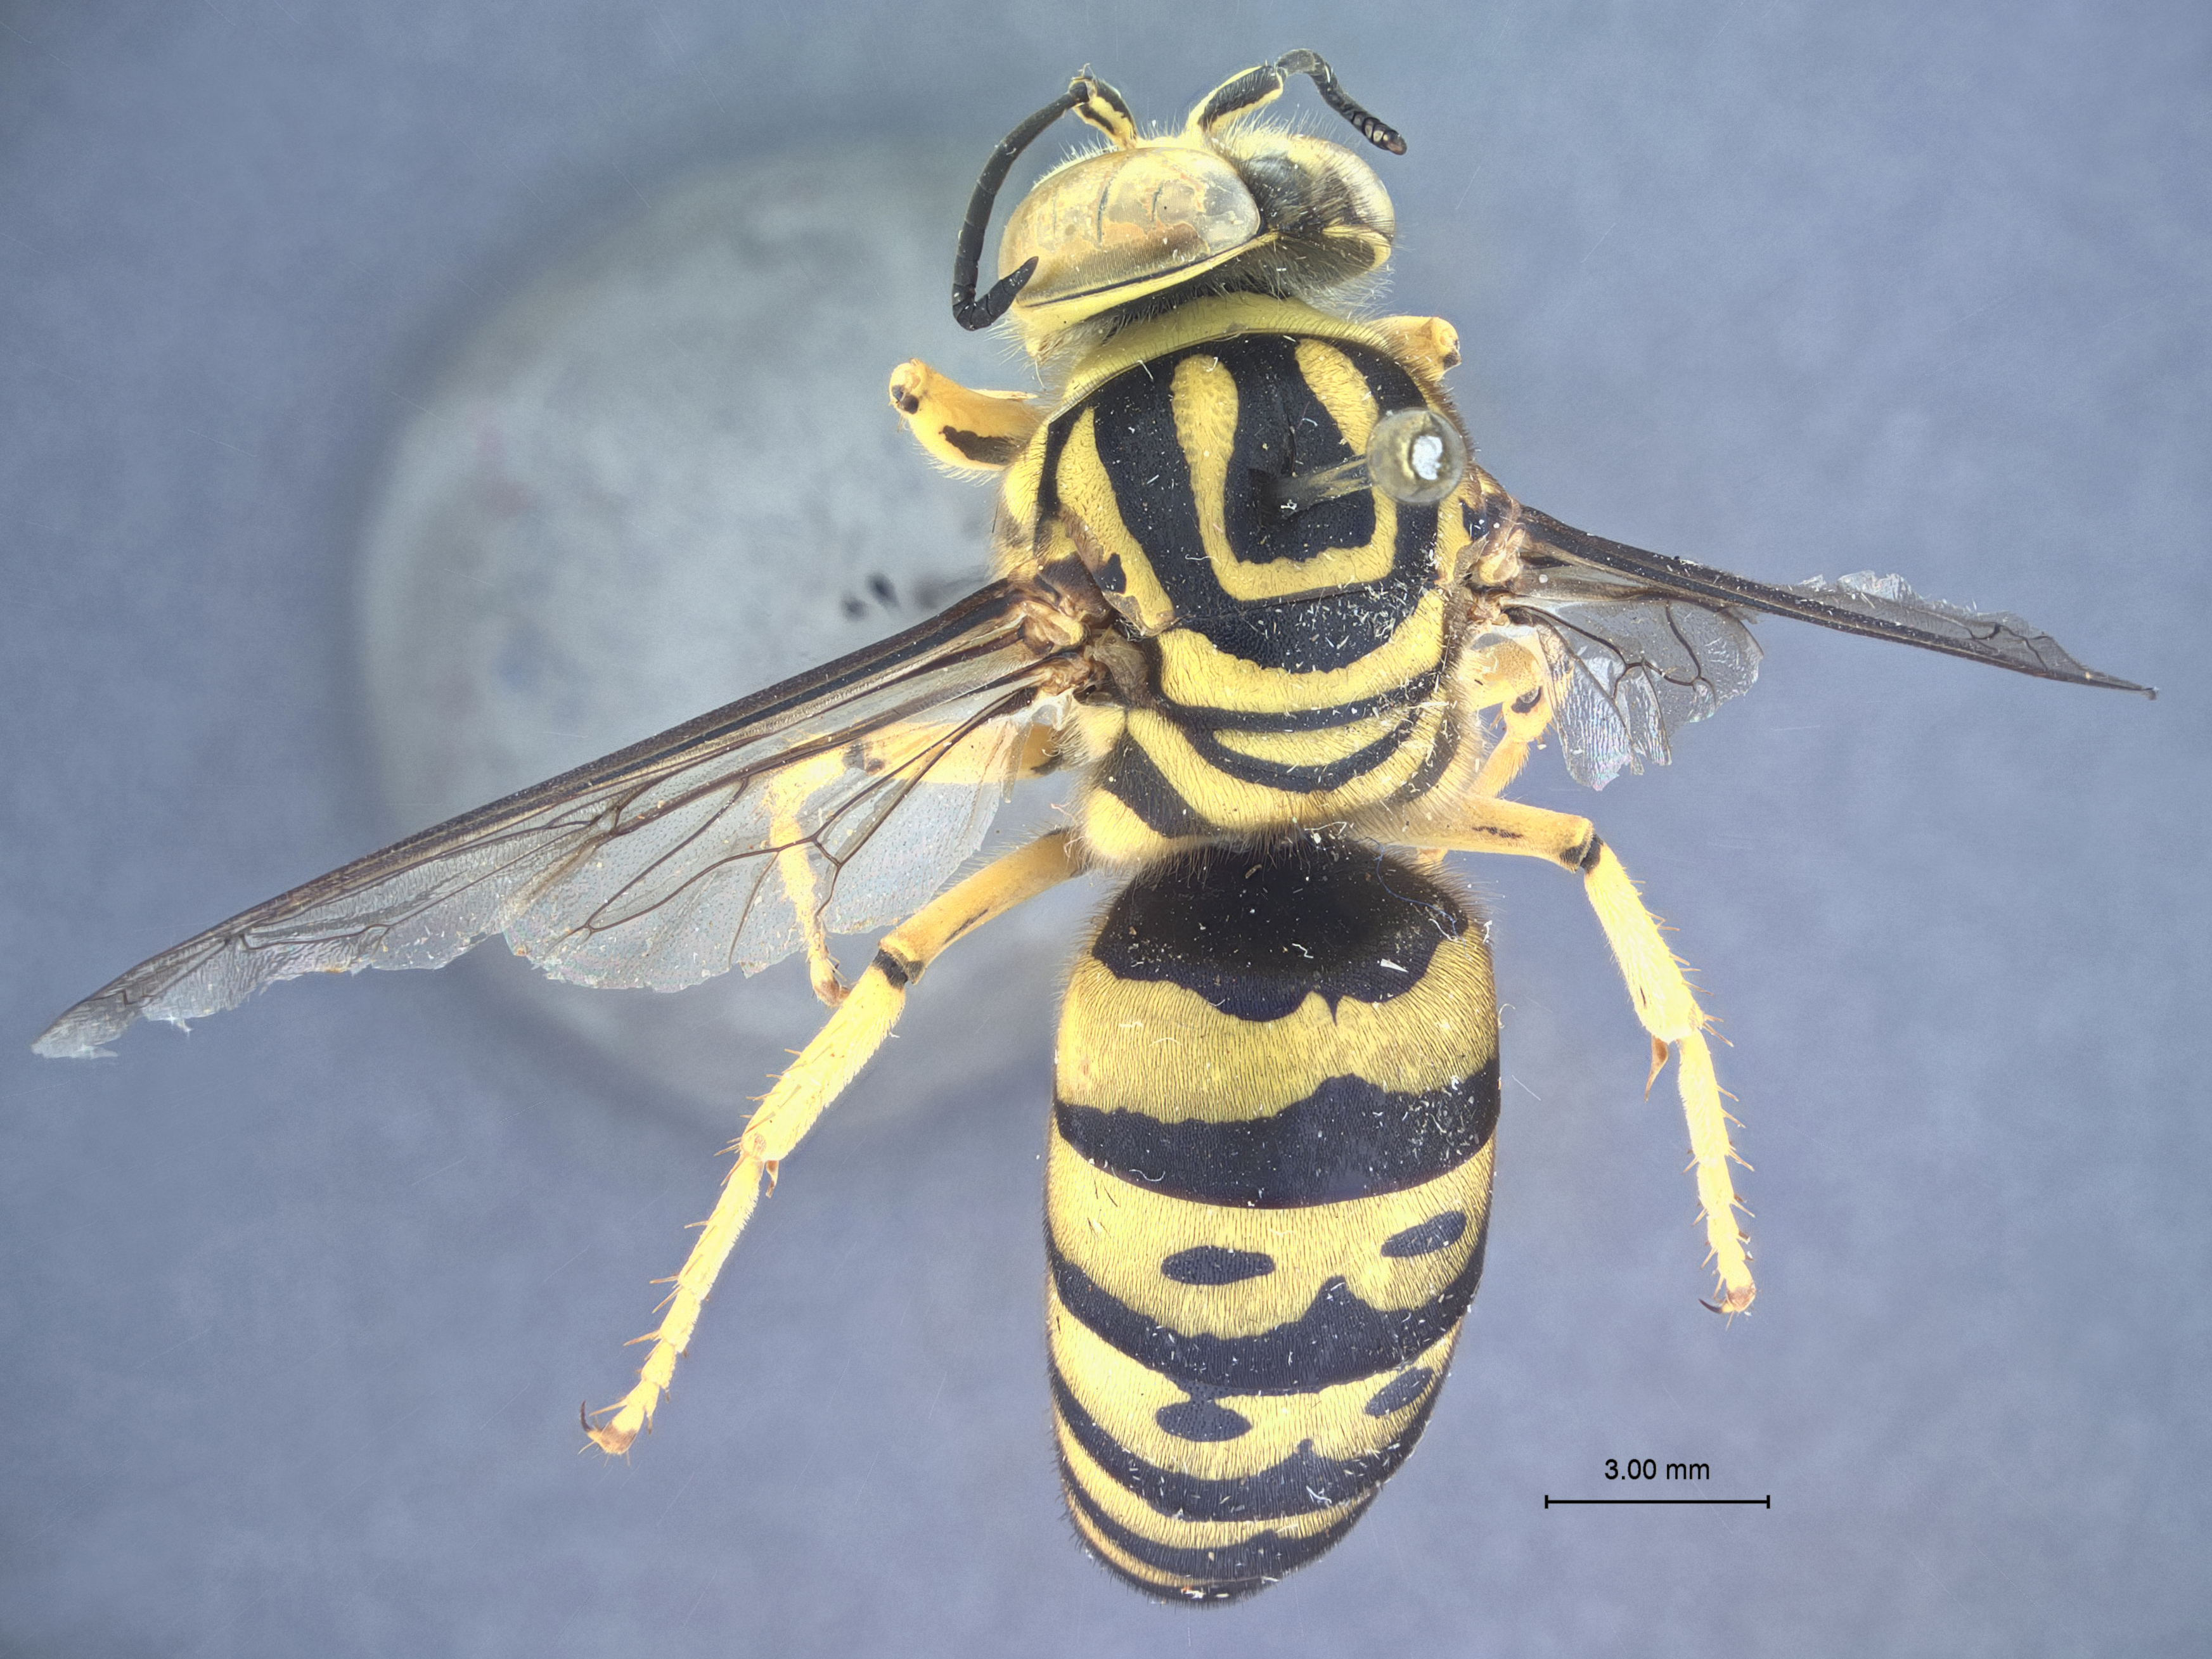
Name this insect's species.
Bembix antoni
